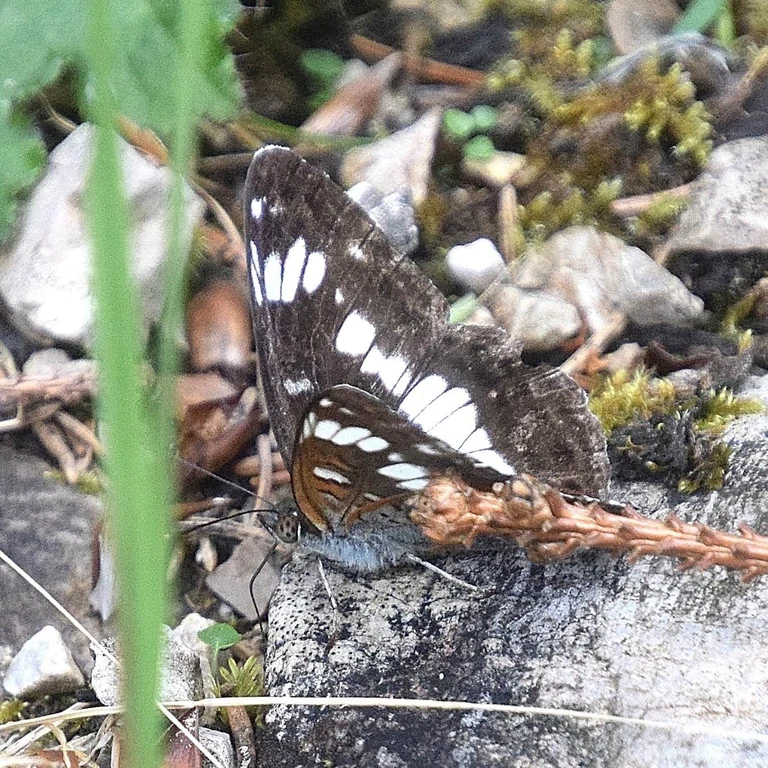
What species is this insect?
Limenitis camilla (also Ladoga camilla)
